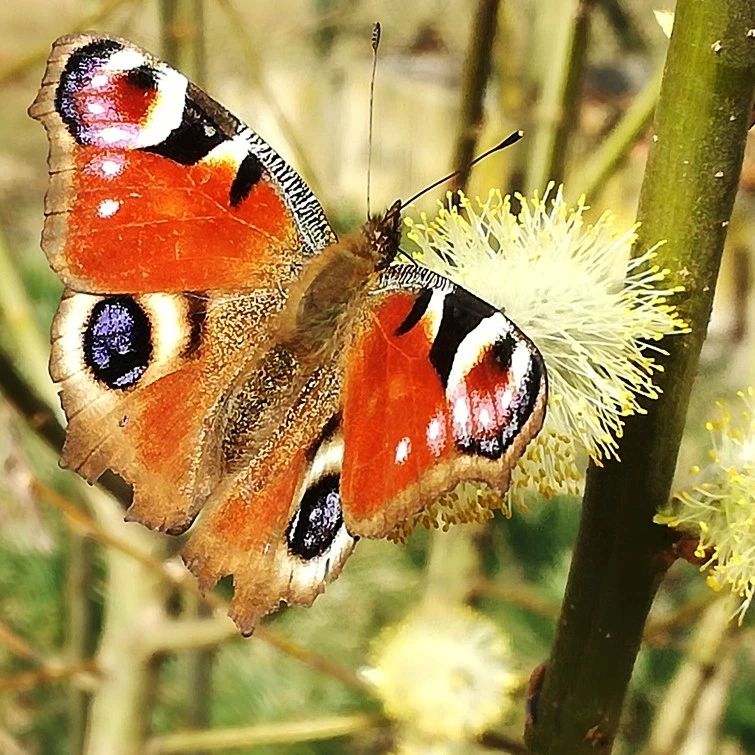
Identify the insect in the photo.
Aglais io
